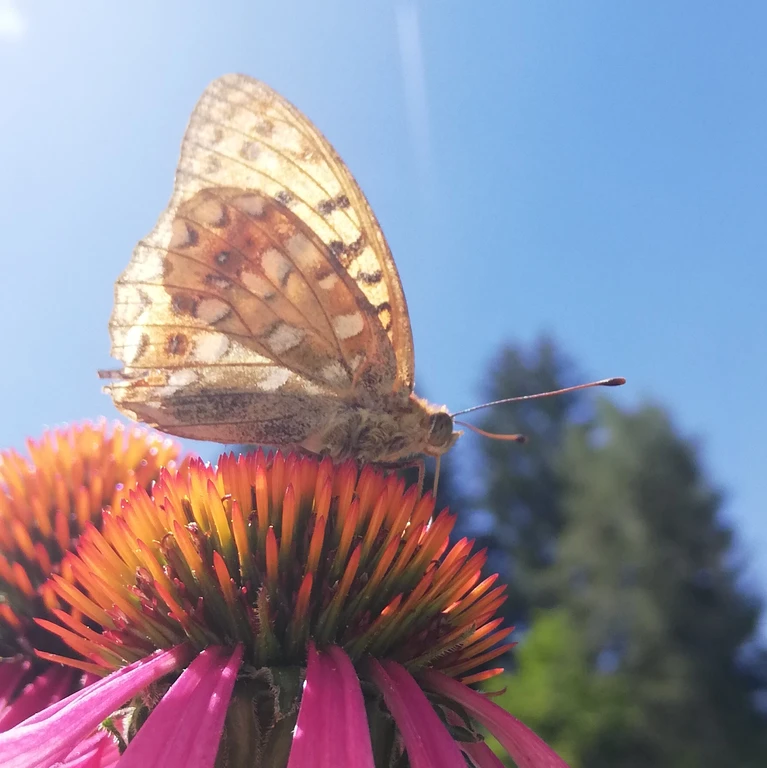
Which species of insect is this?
Fabriciana adippe
